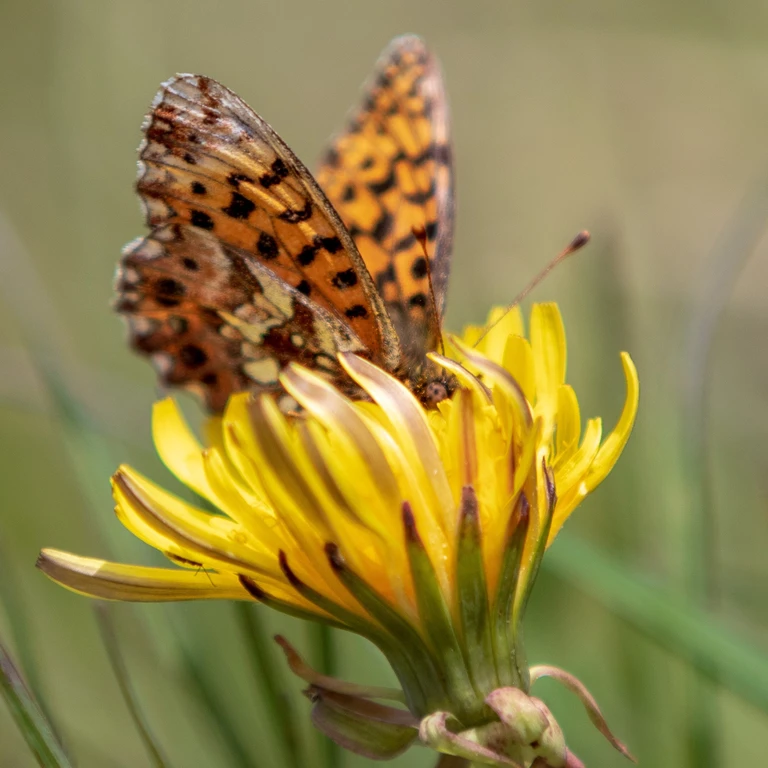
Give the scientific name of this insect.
Boloria dia
